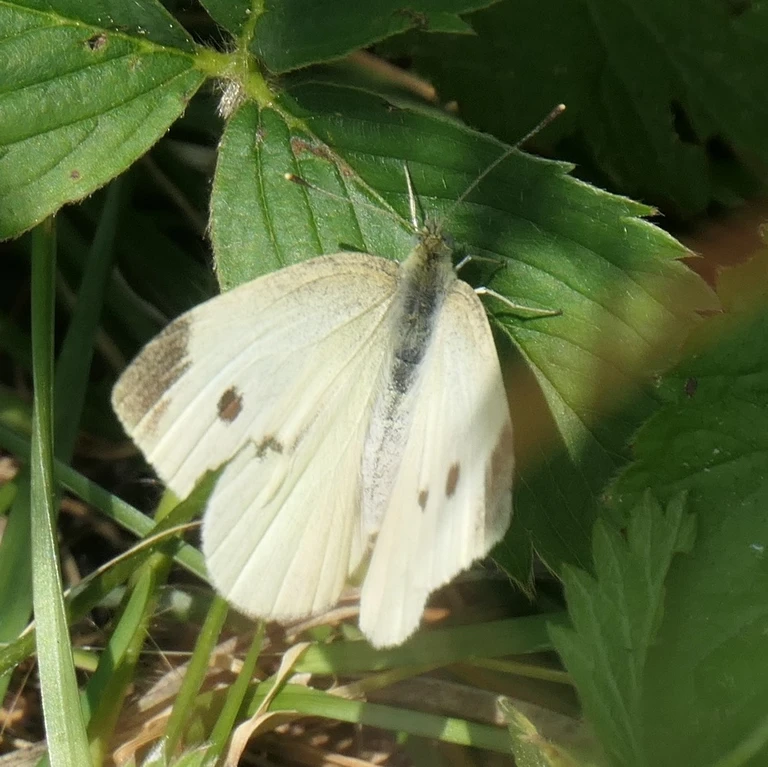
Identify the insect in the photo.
Pieris rapae
